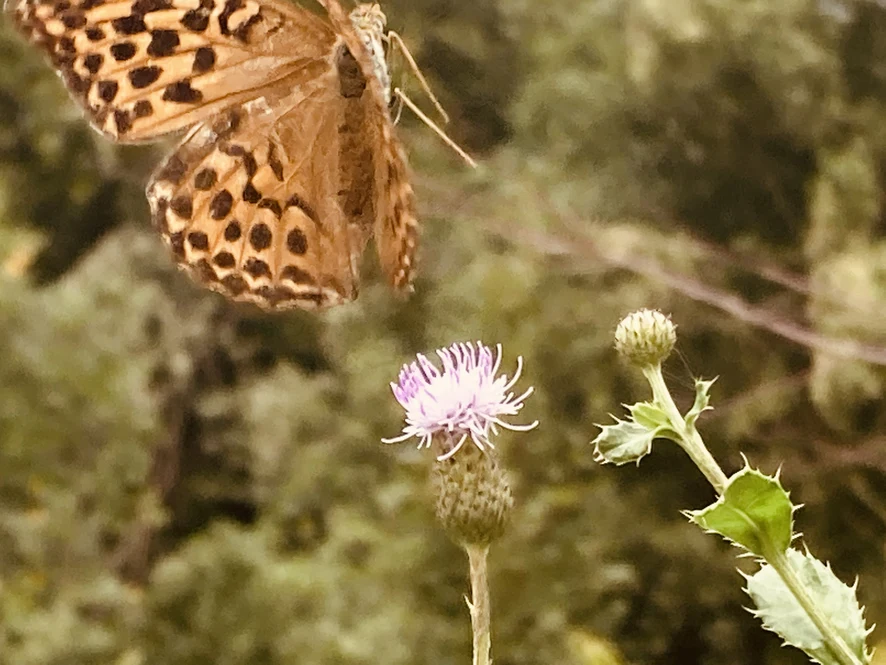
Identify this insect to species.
Argynnis paphia
